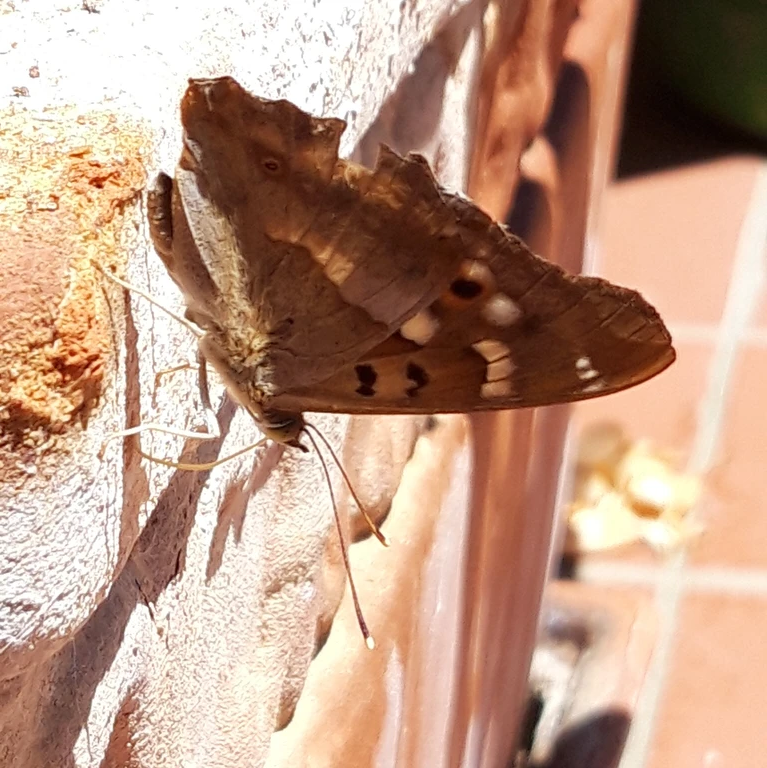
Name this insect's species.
Apatura ilia
